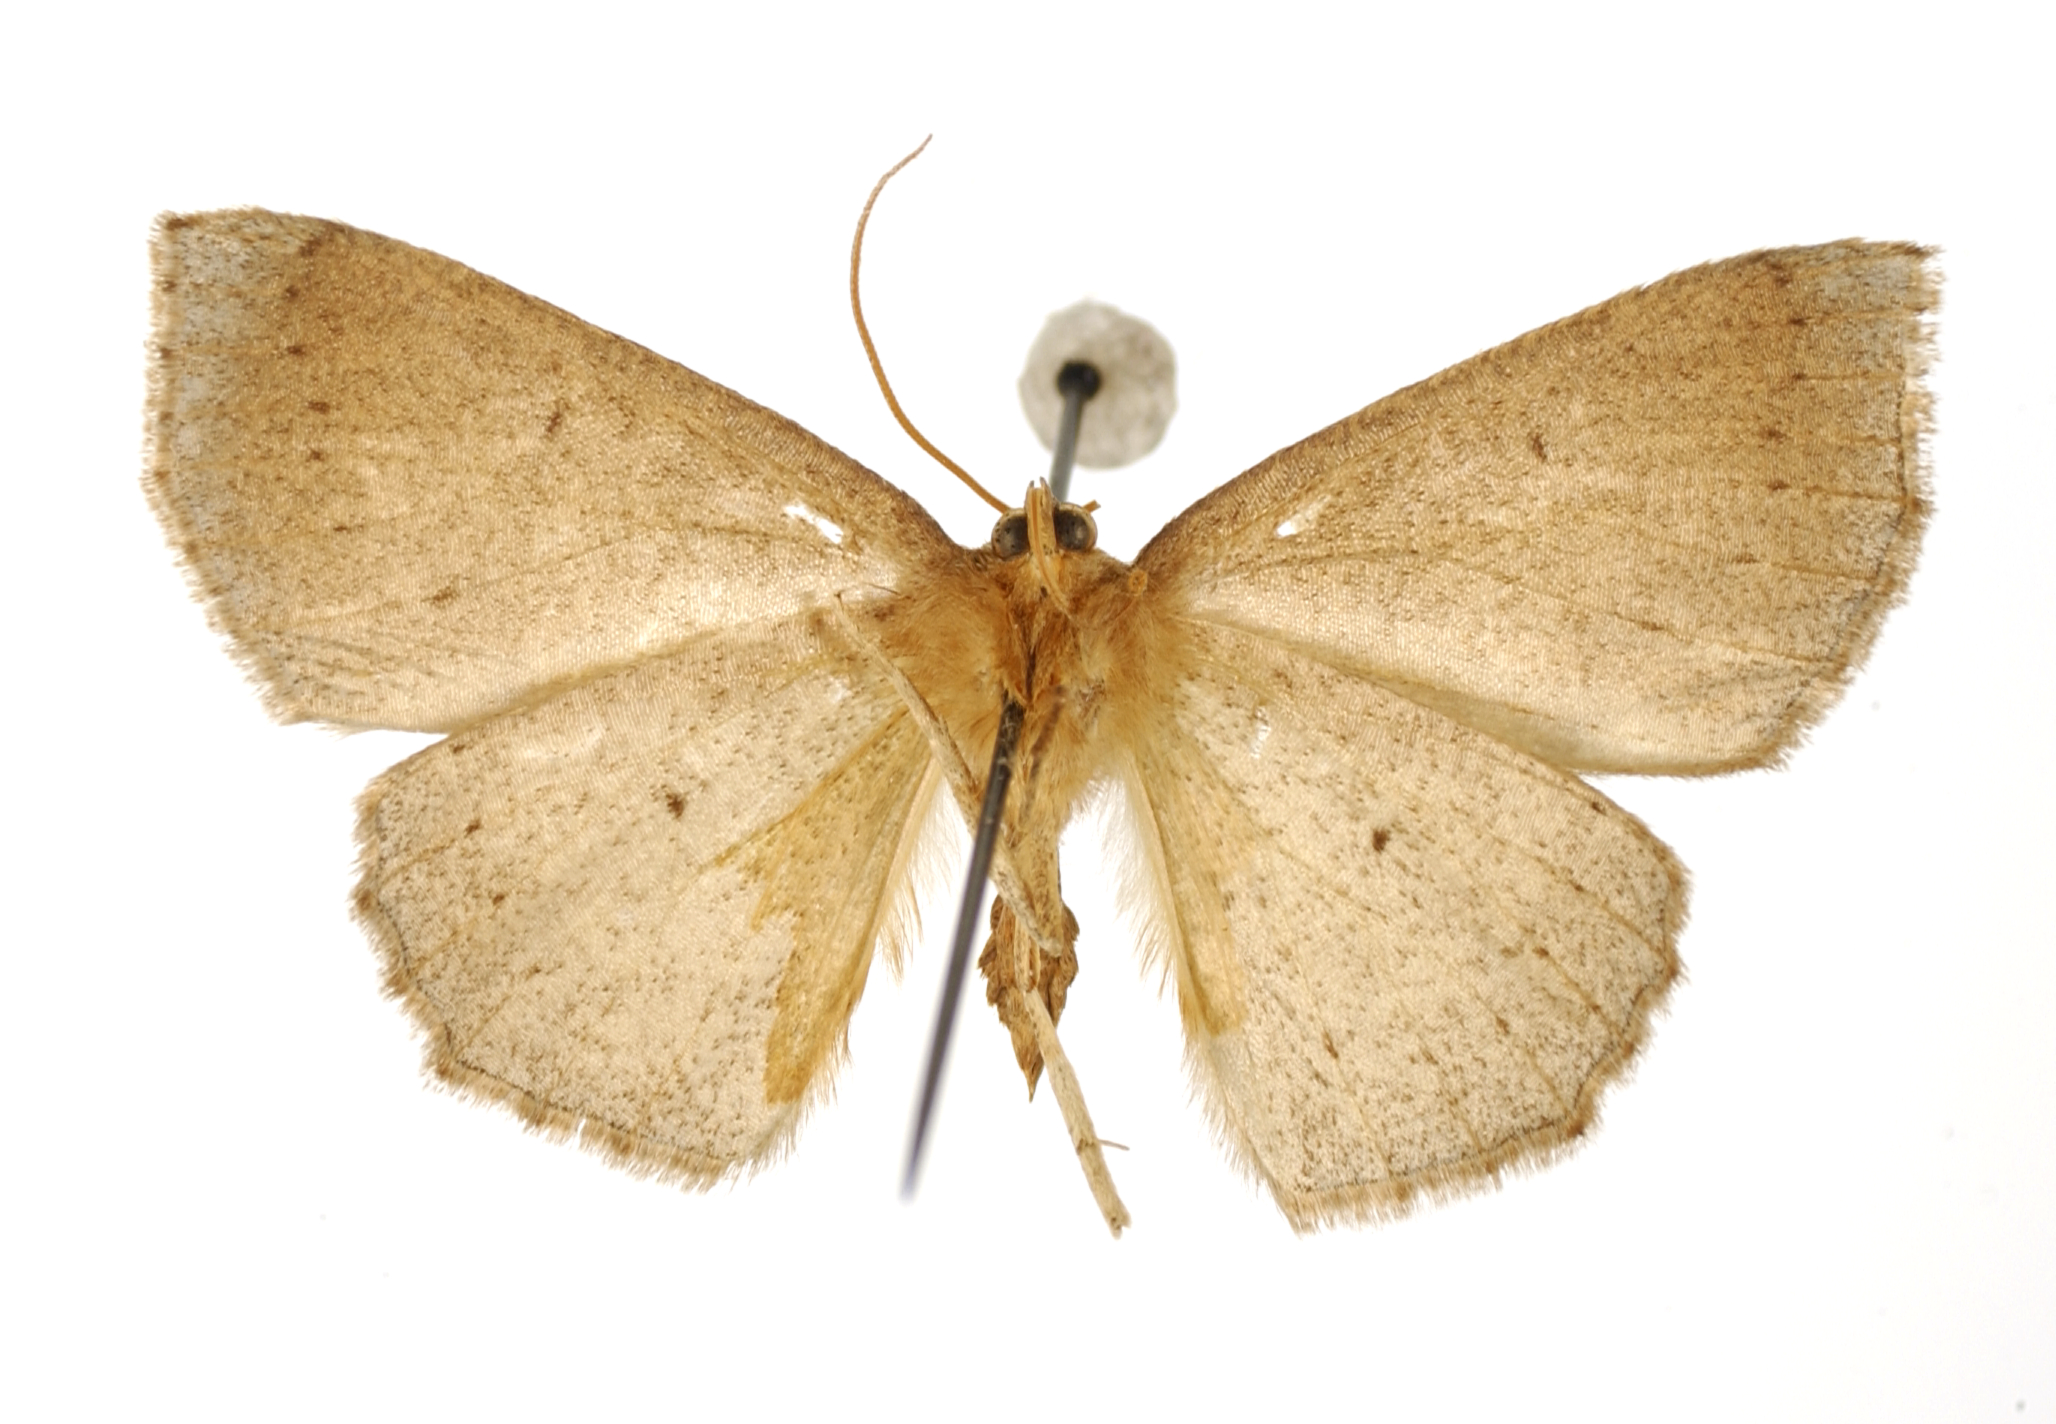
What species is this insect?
Spododes unifacta
